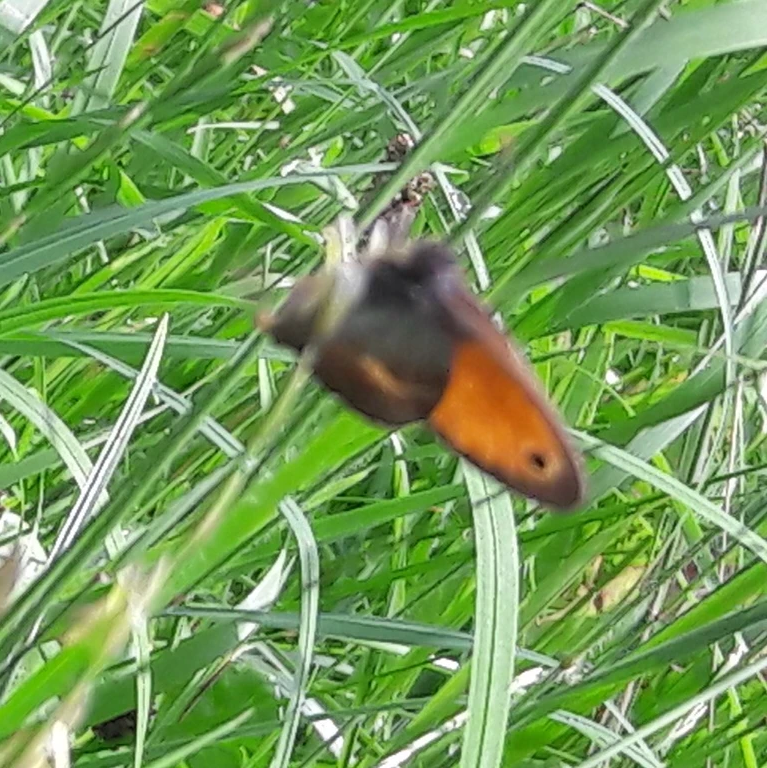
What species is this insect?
Coenonympha pamphilus
